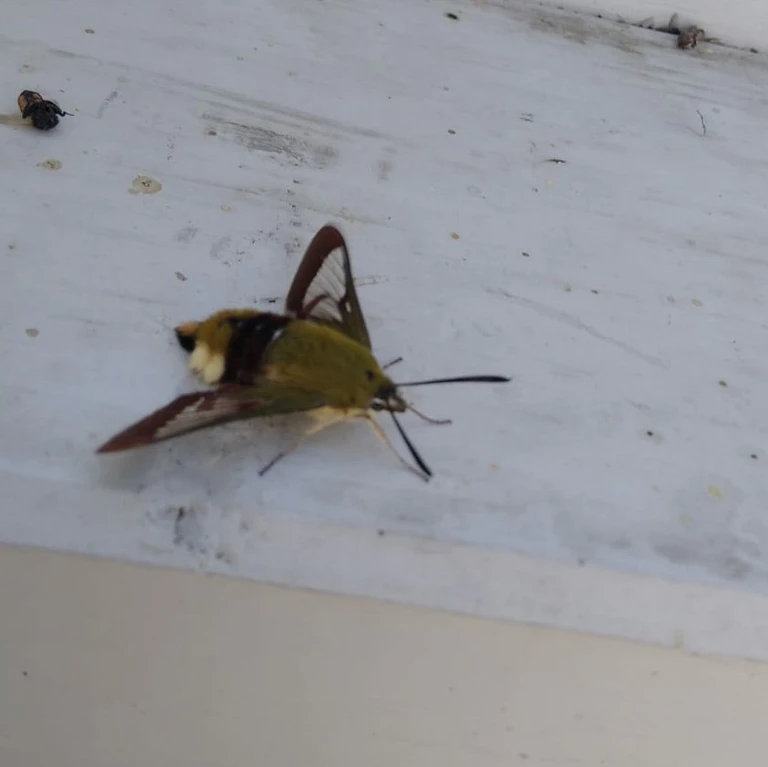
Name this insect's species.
Hemaris fuciformis
